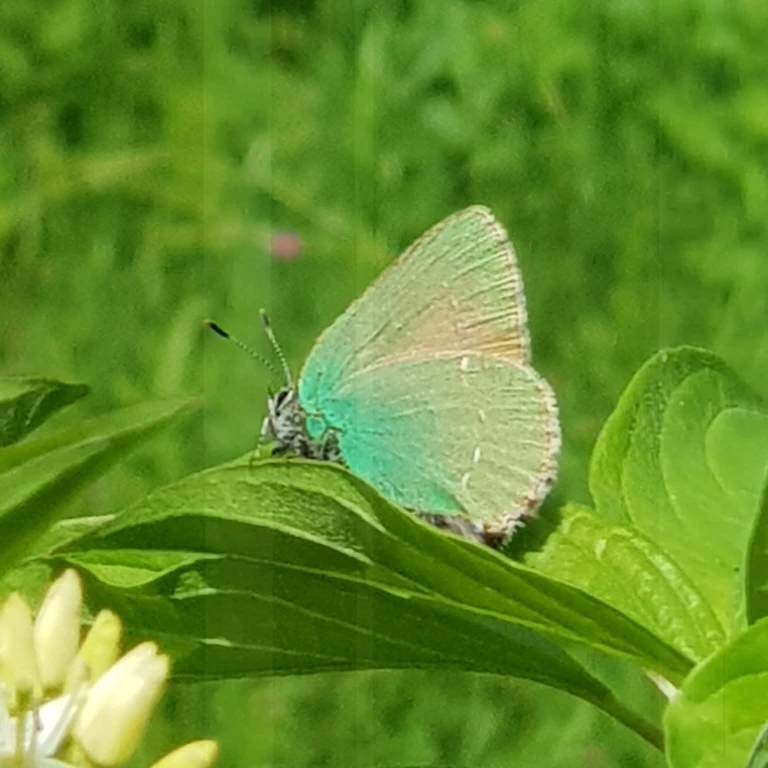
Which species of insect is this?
Callophrys rubi
